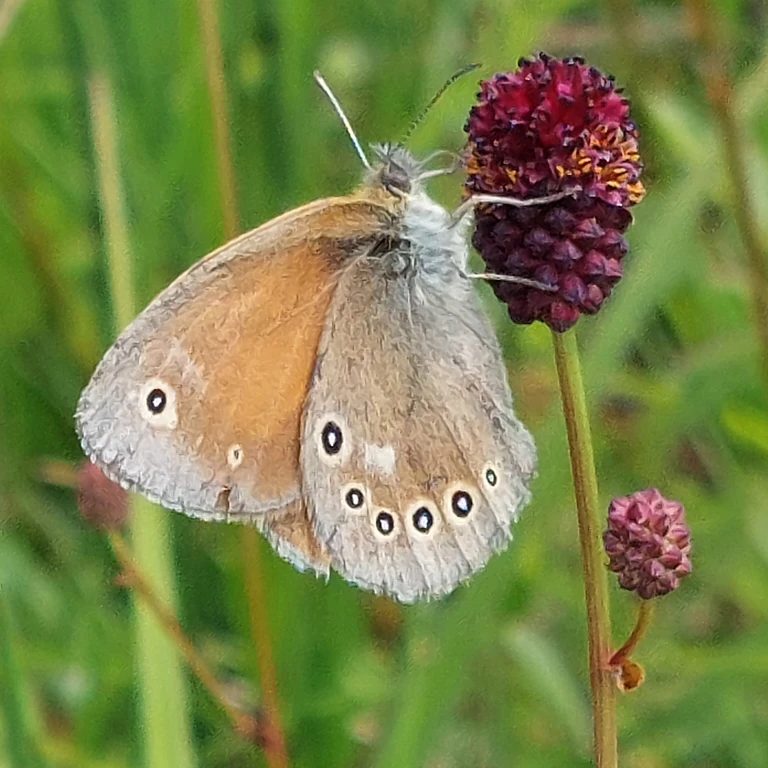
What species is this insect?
Coenonympha tullia
